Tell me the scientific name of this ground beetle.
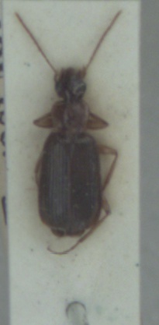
Dromius agilis
